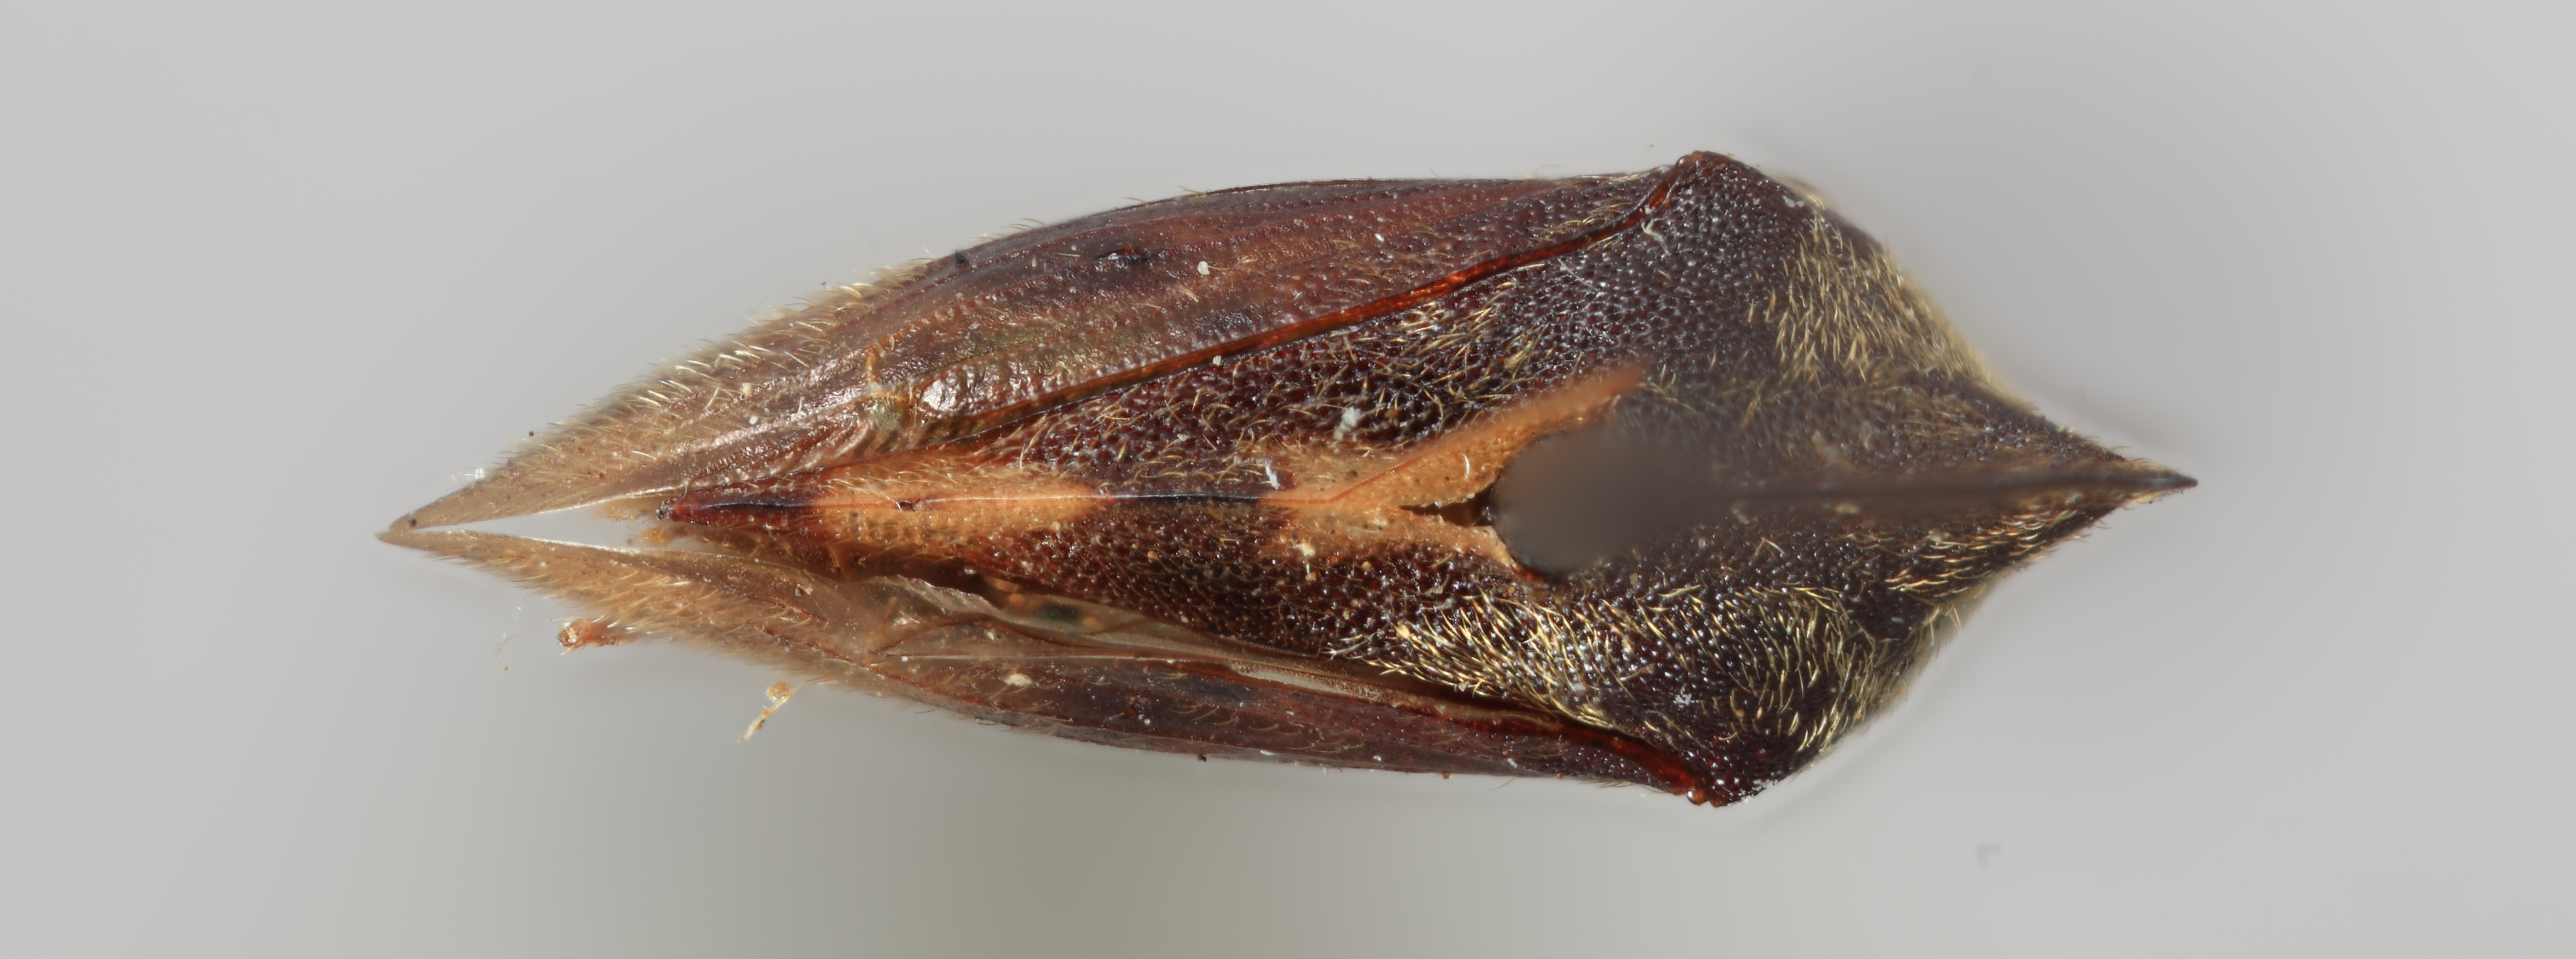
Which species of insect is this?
Leioscyta trimaculata
